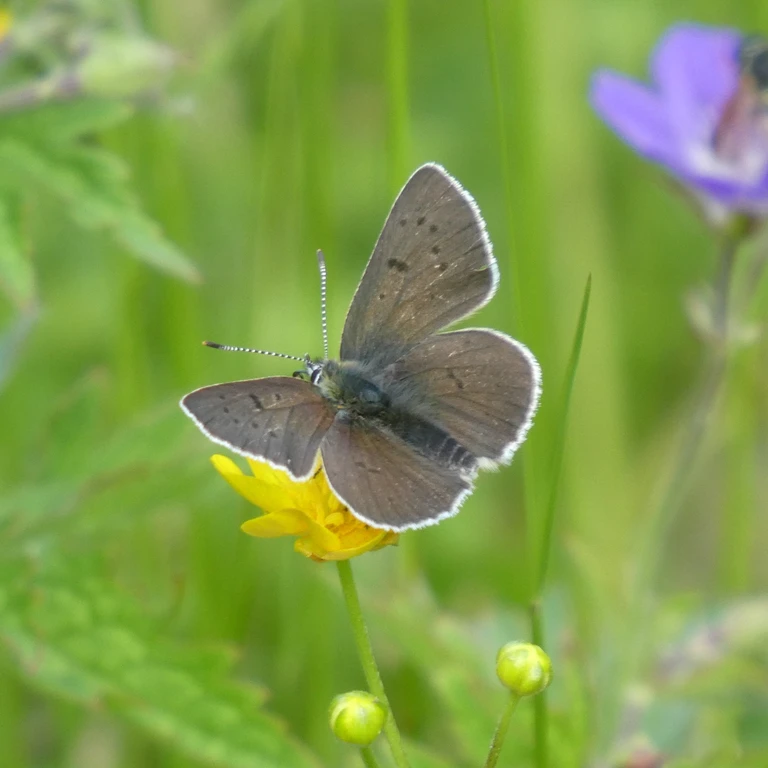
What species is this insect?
Lycaena tityrus (also Loweia tityrus)
